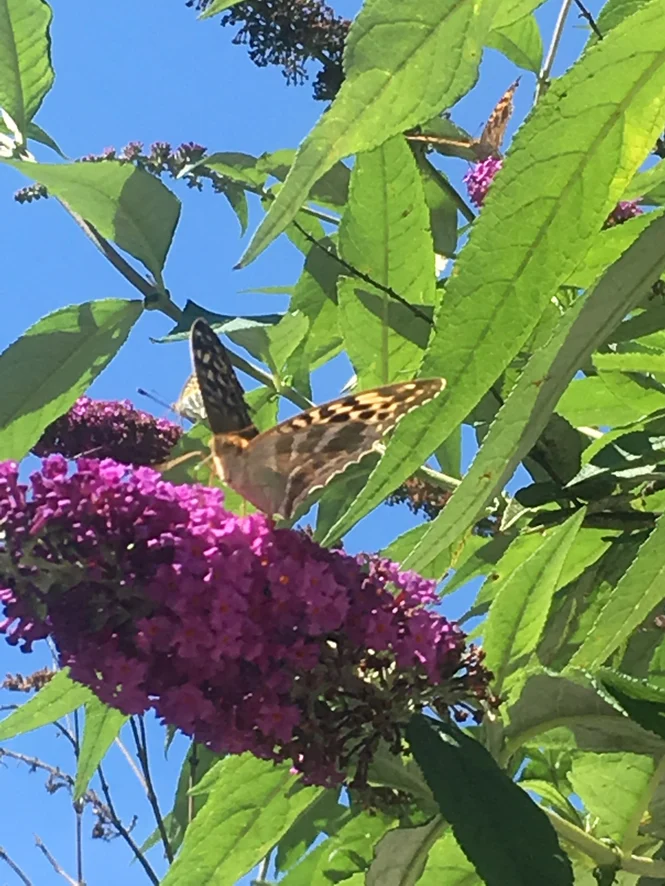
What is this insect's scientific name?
Argynnis paphia
